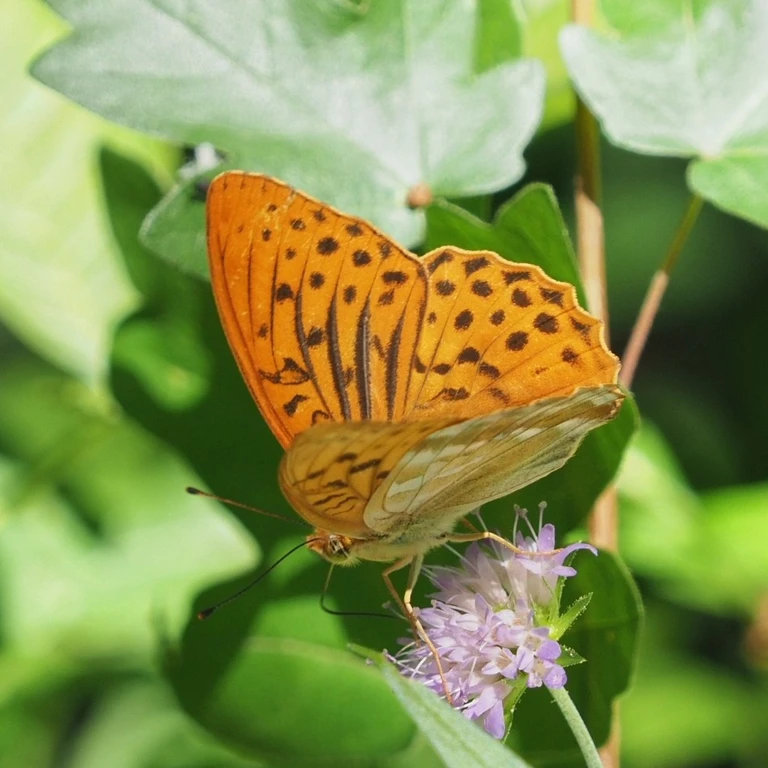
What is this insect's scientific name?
Argynnis paphia
